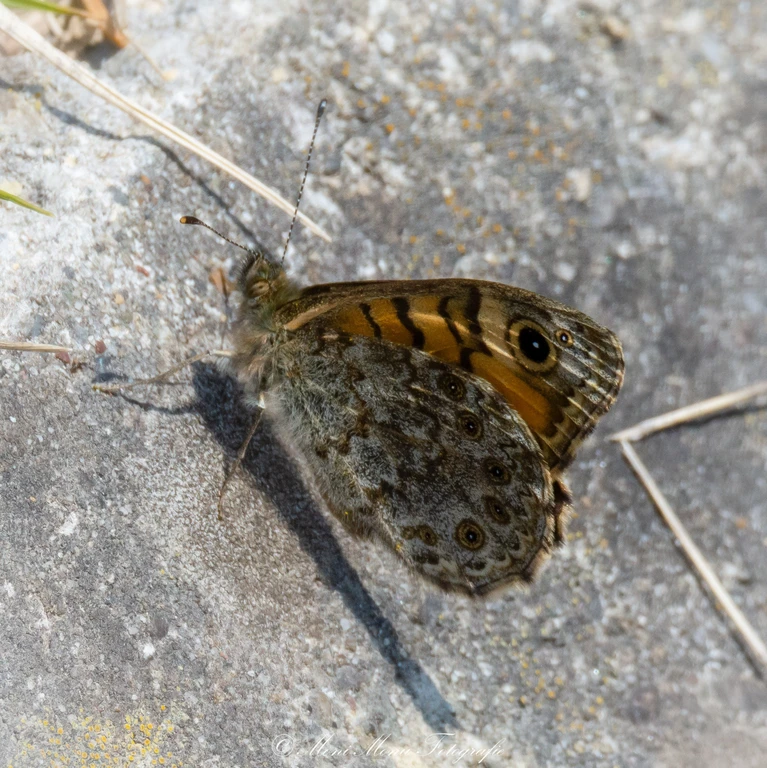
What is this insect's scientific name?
Lasiommata megera (also Pararge megera)
